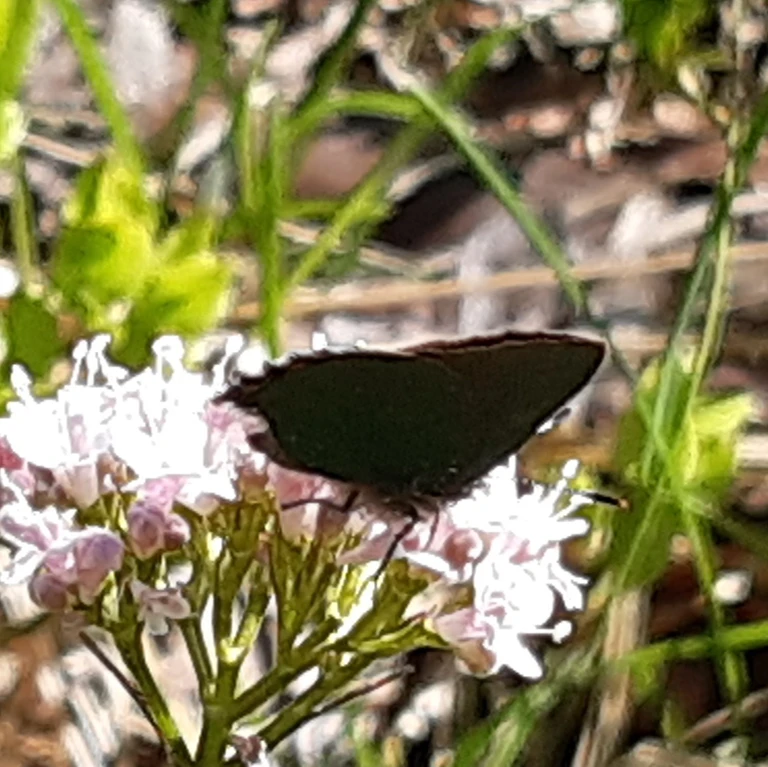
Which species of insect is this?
Callophrys rubi
